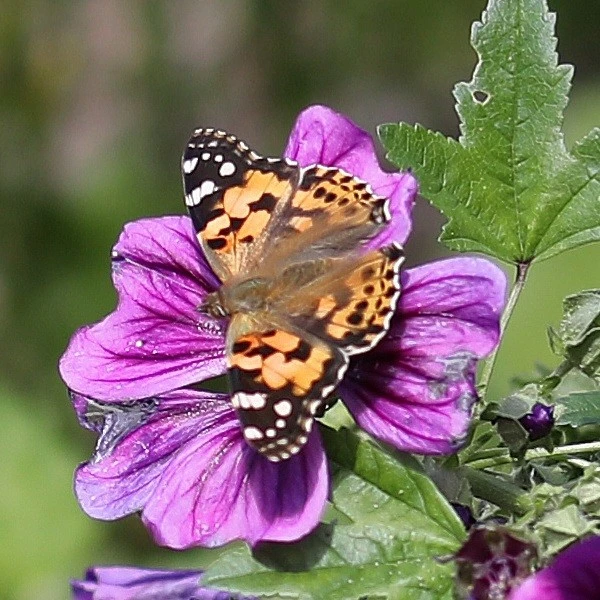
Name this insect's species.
Vanessa cardui
